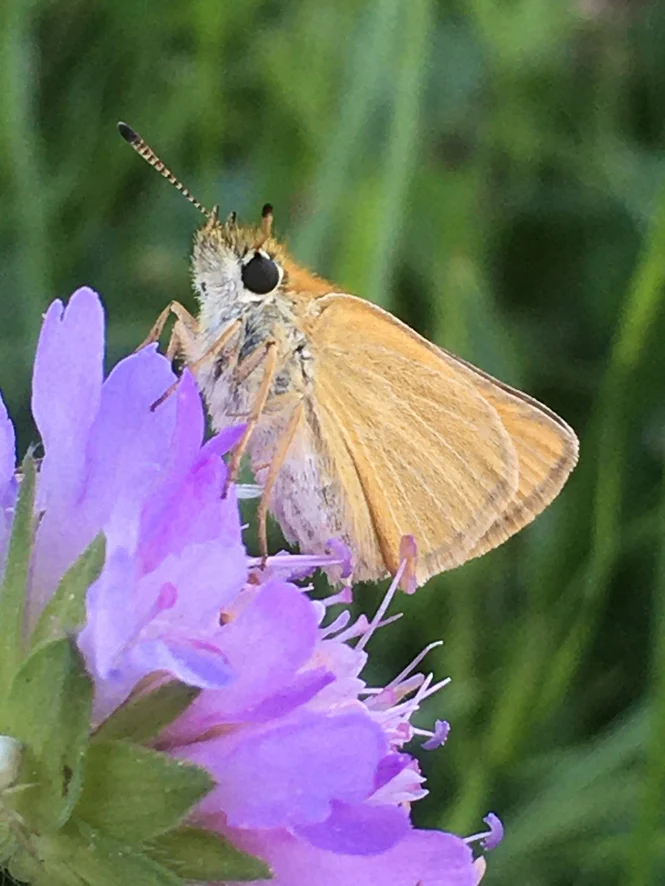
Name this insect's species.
Thymelicus lineola
